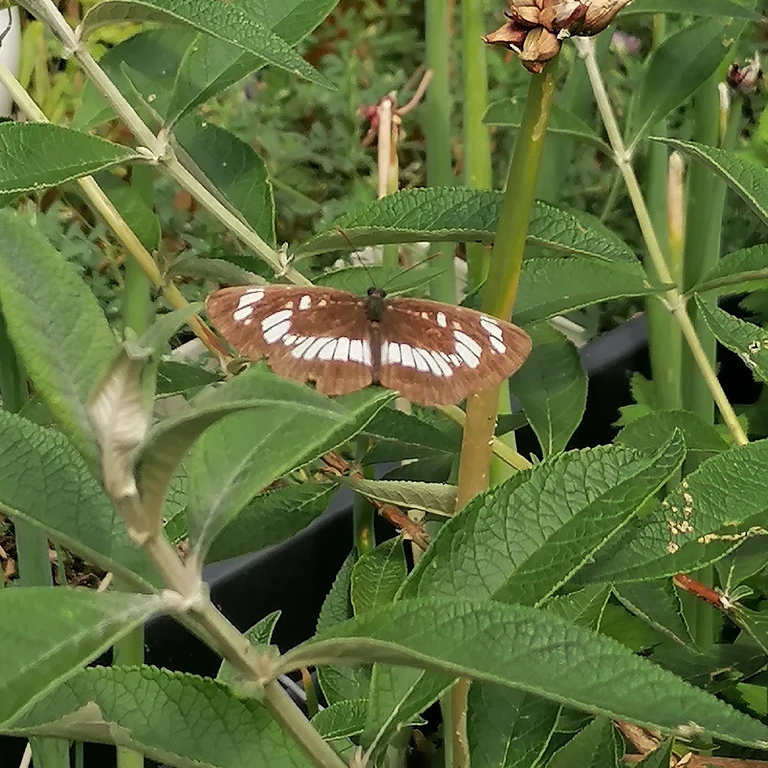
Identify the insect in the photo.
Neptis rivularis
